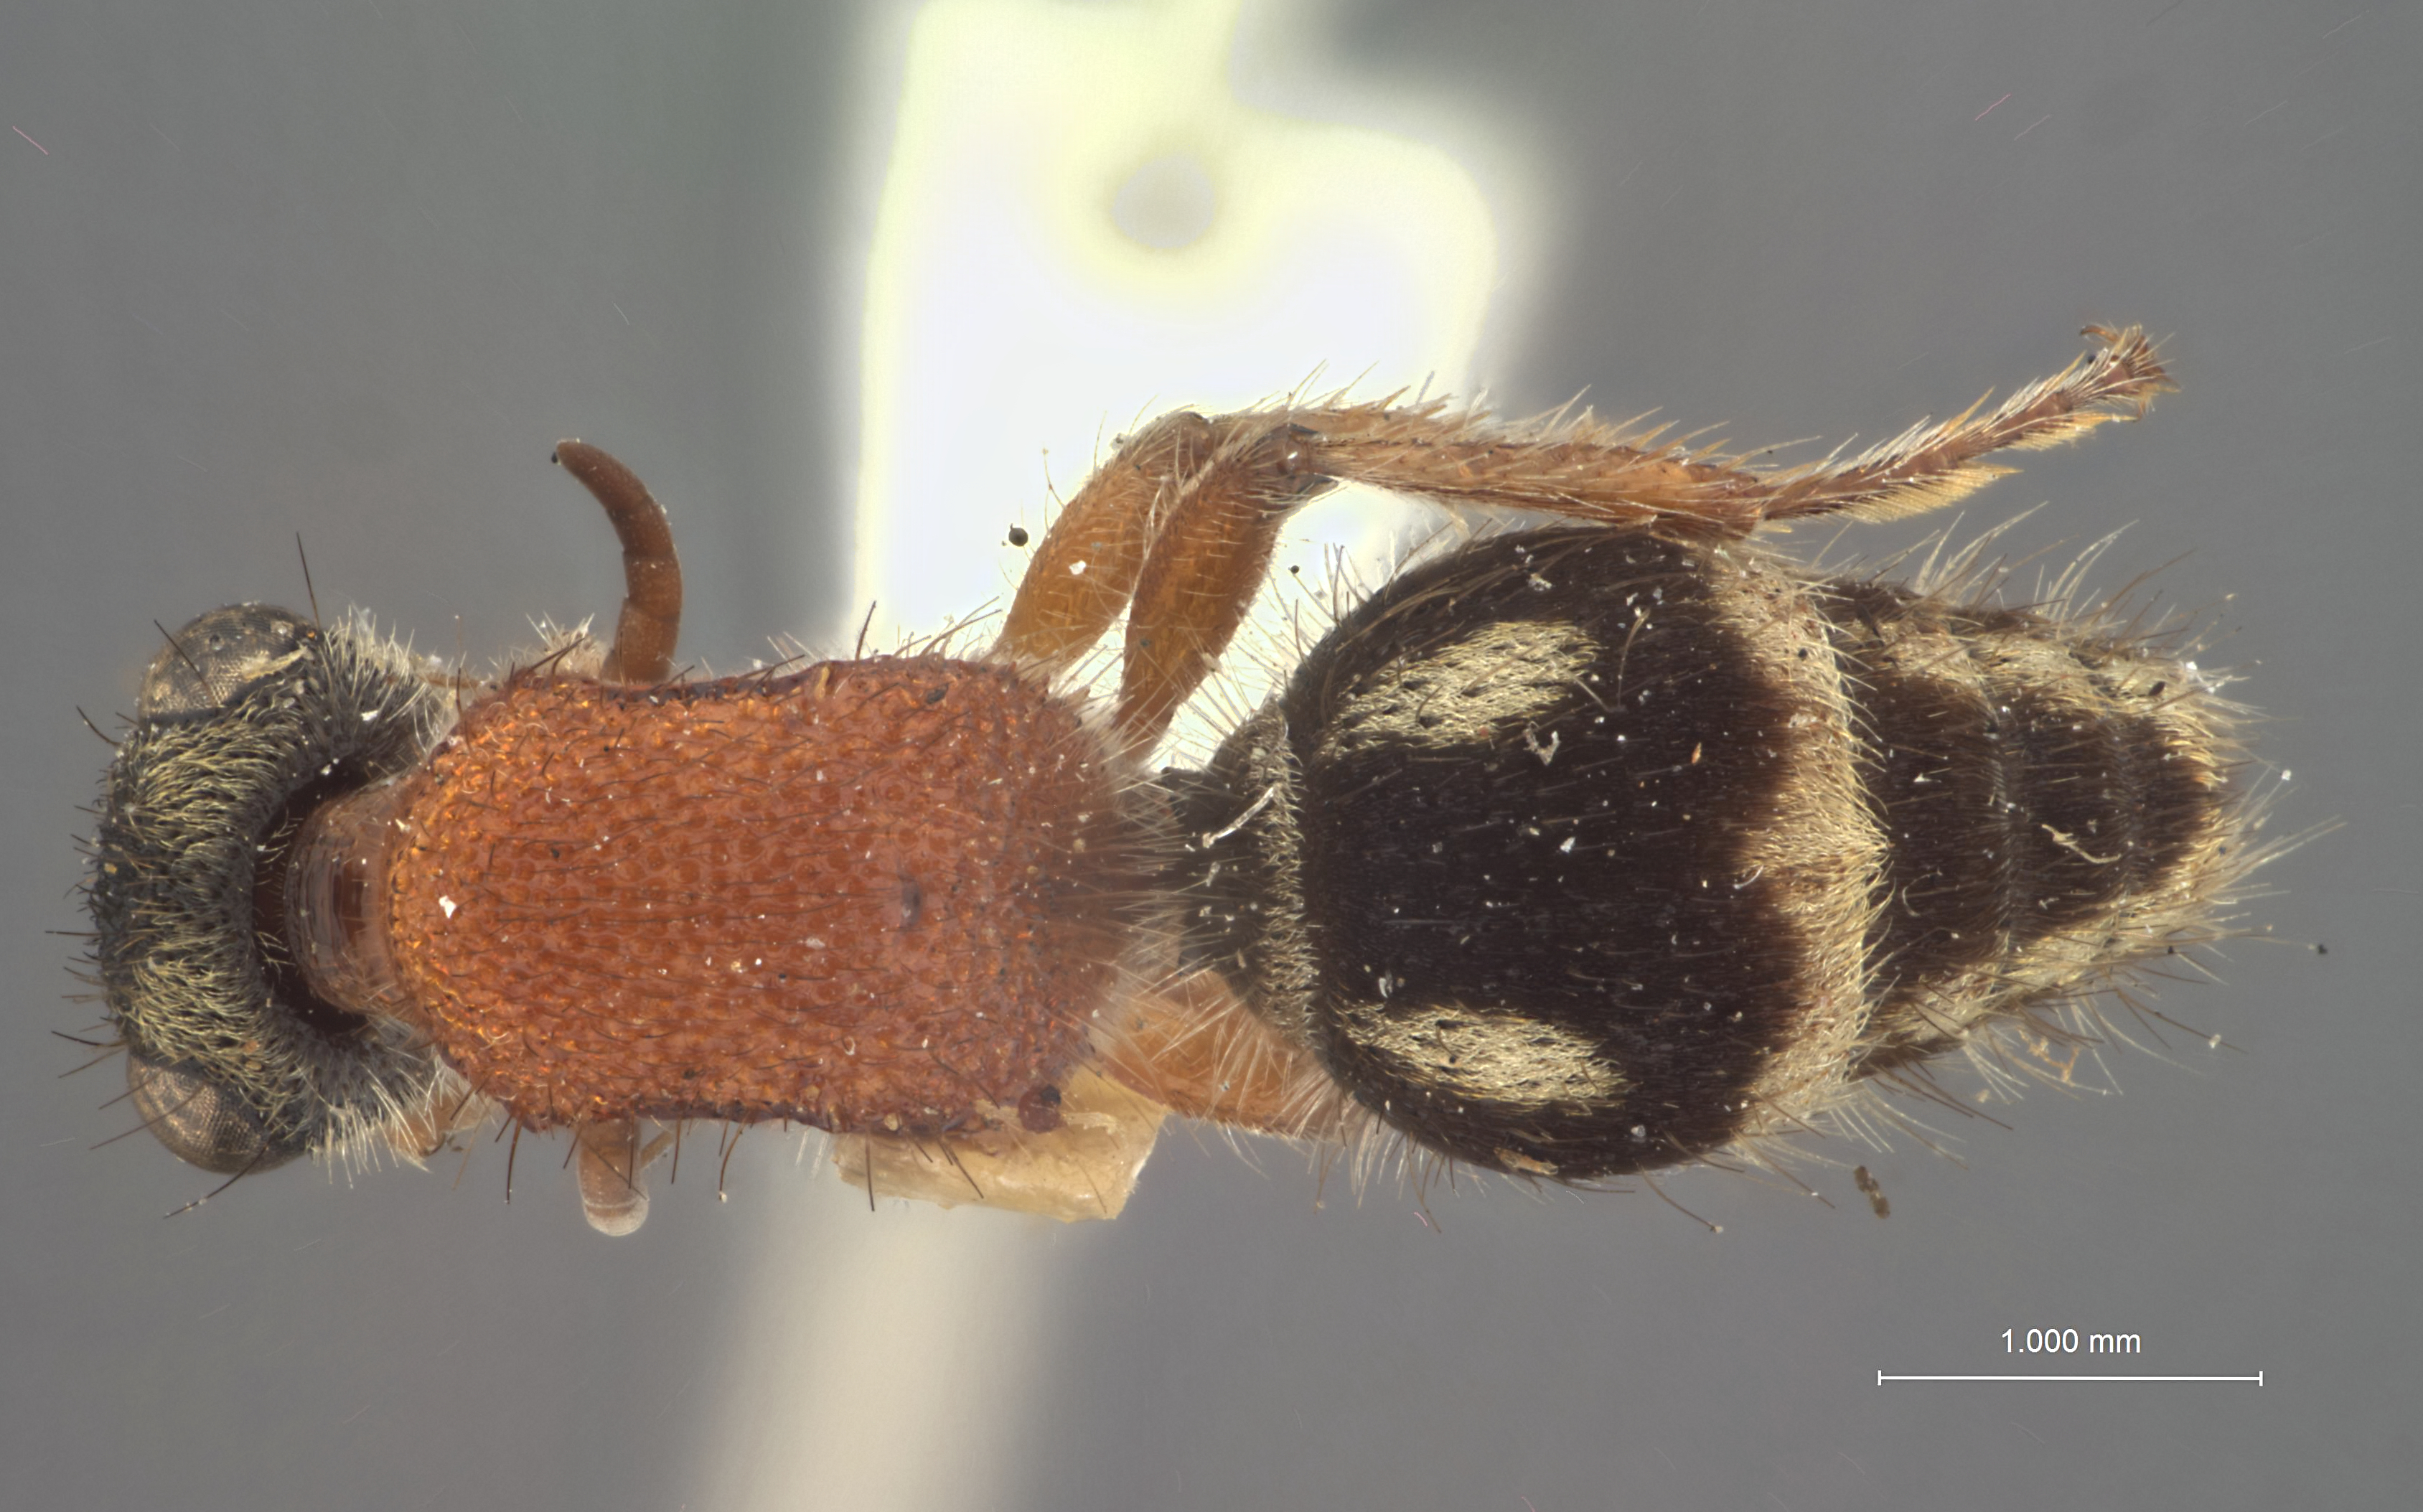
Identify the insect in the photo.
Timulla segesta
